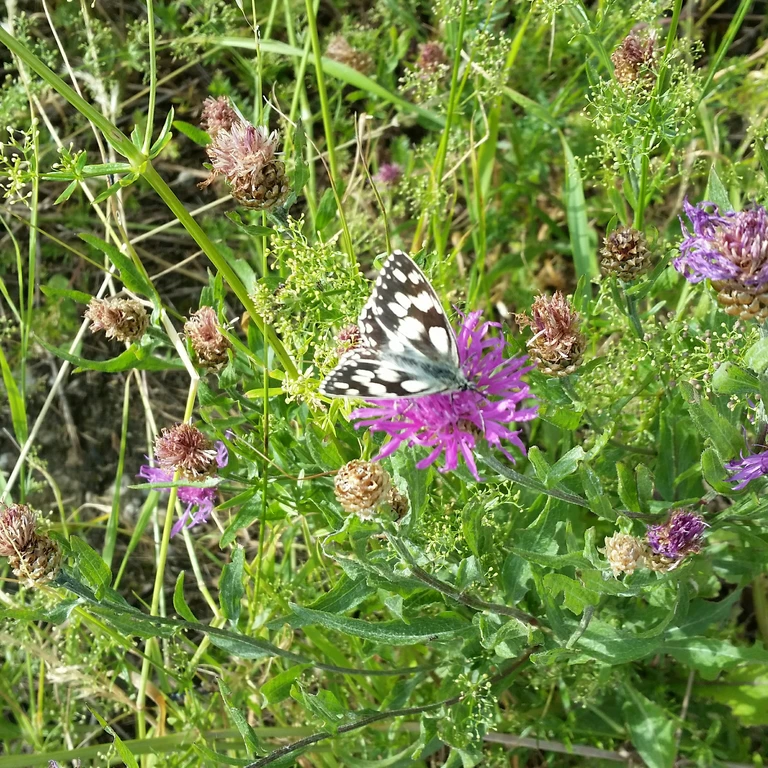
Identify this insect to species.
Melanargia galathea
